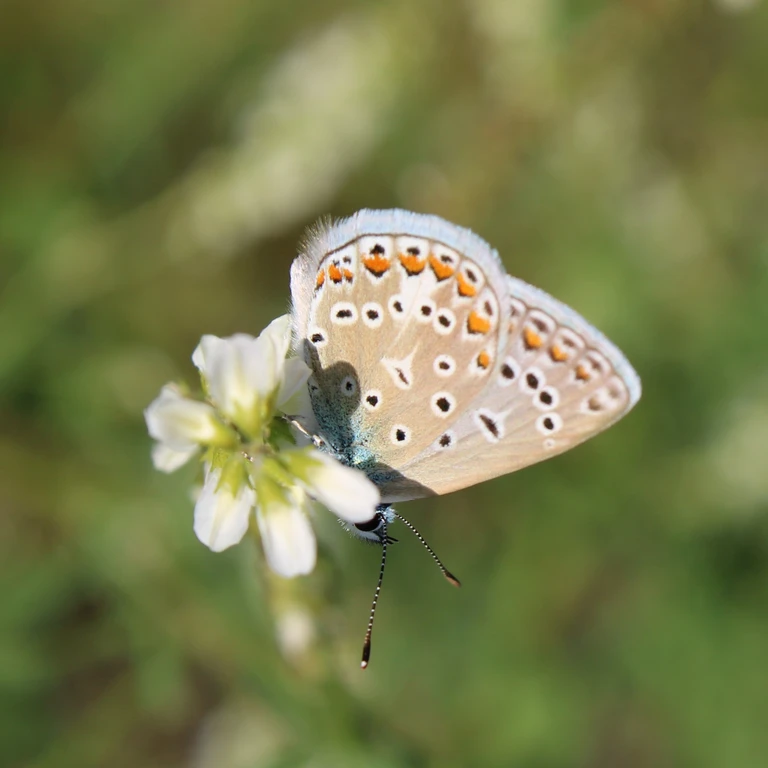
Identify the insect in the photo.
Polyommatus icarus
